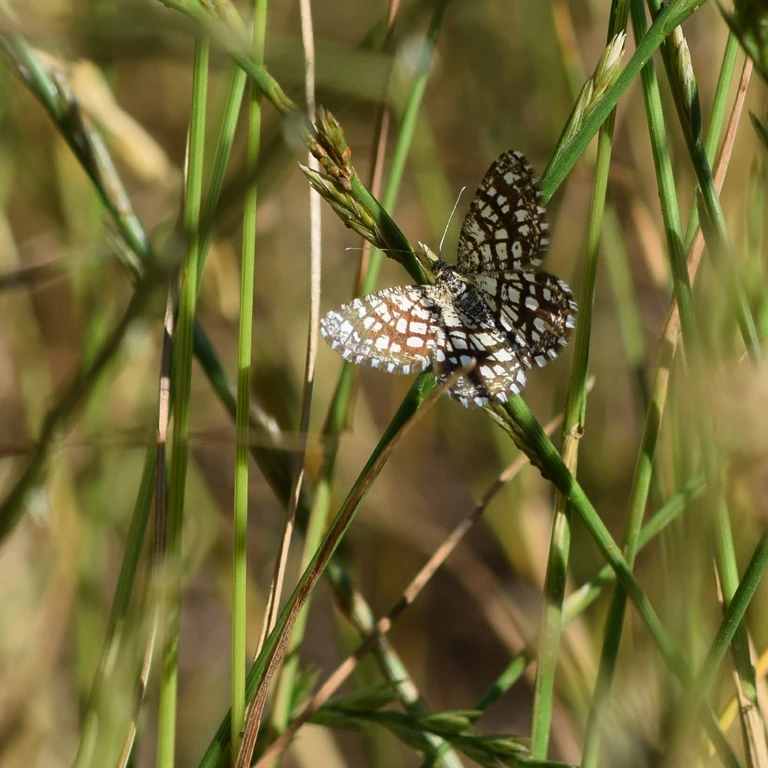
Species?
Chiasmia clathrata
